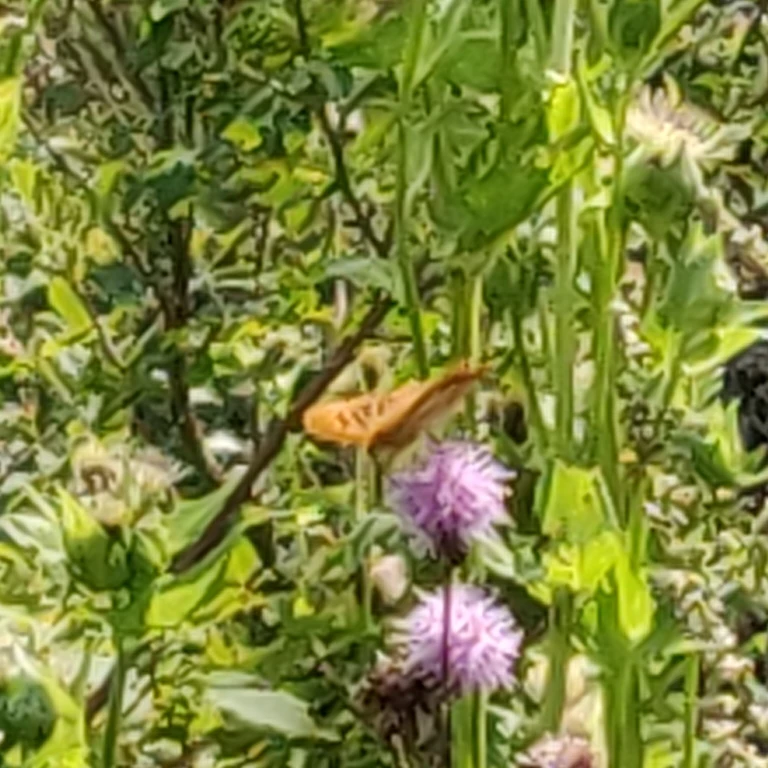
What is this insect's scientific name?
Argynnis paphia
